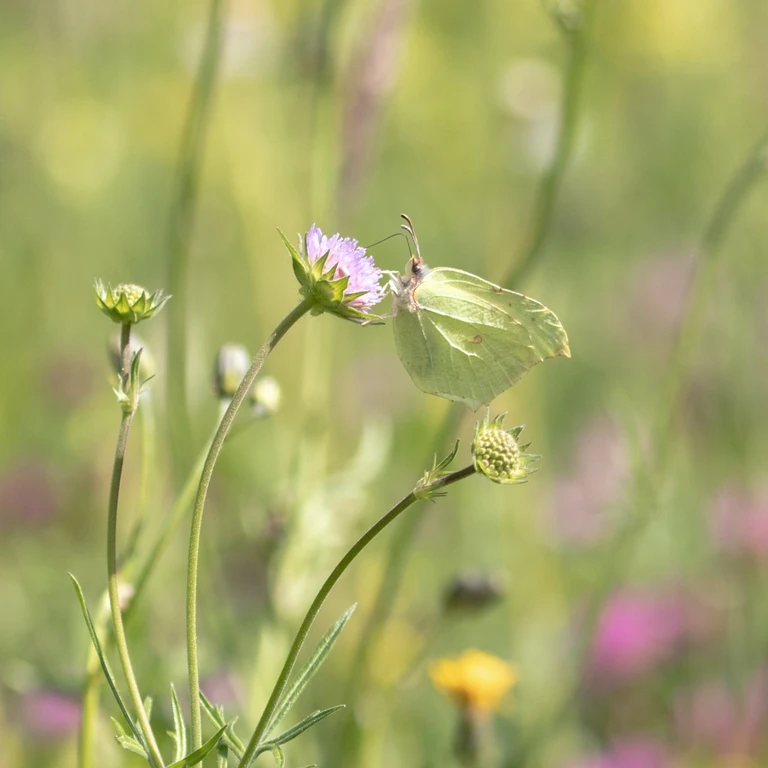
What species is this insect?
Gonepteryx rhamni
